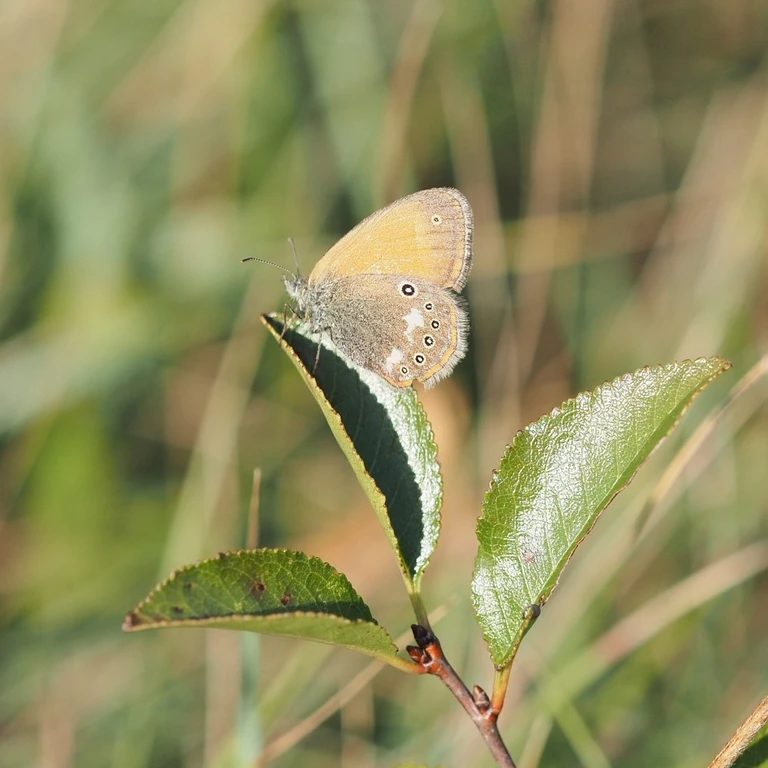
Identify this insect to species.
Coenonympha glycerion (also Coenonympha iphis)
